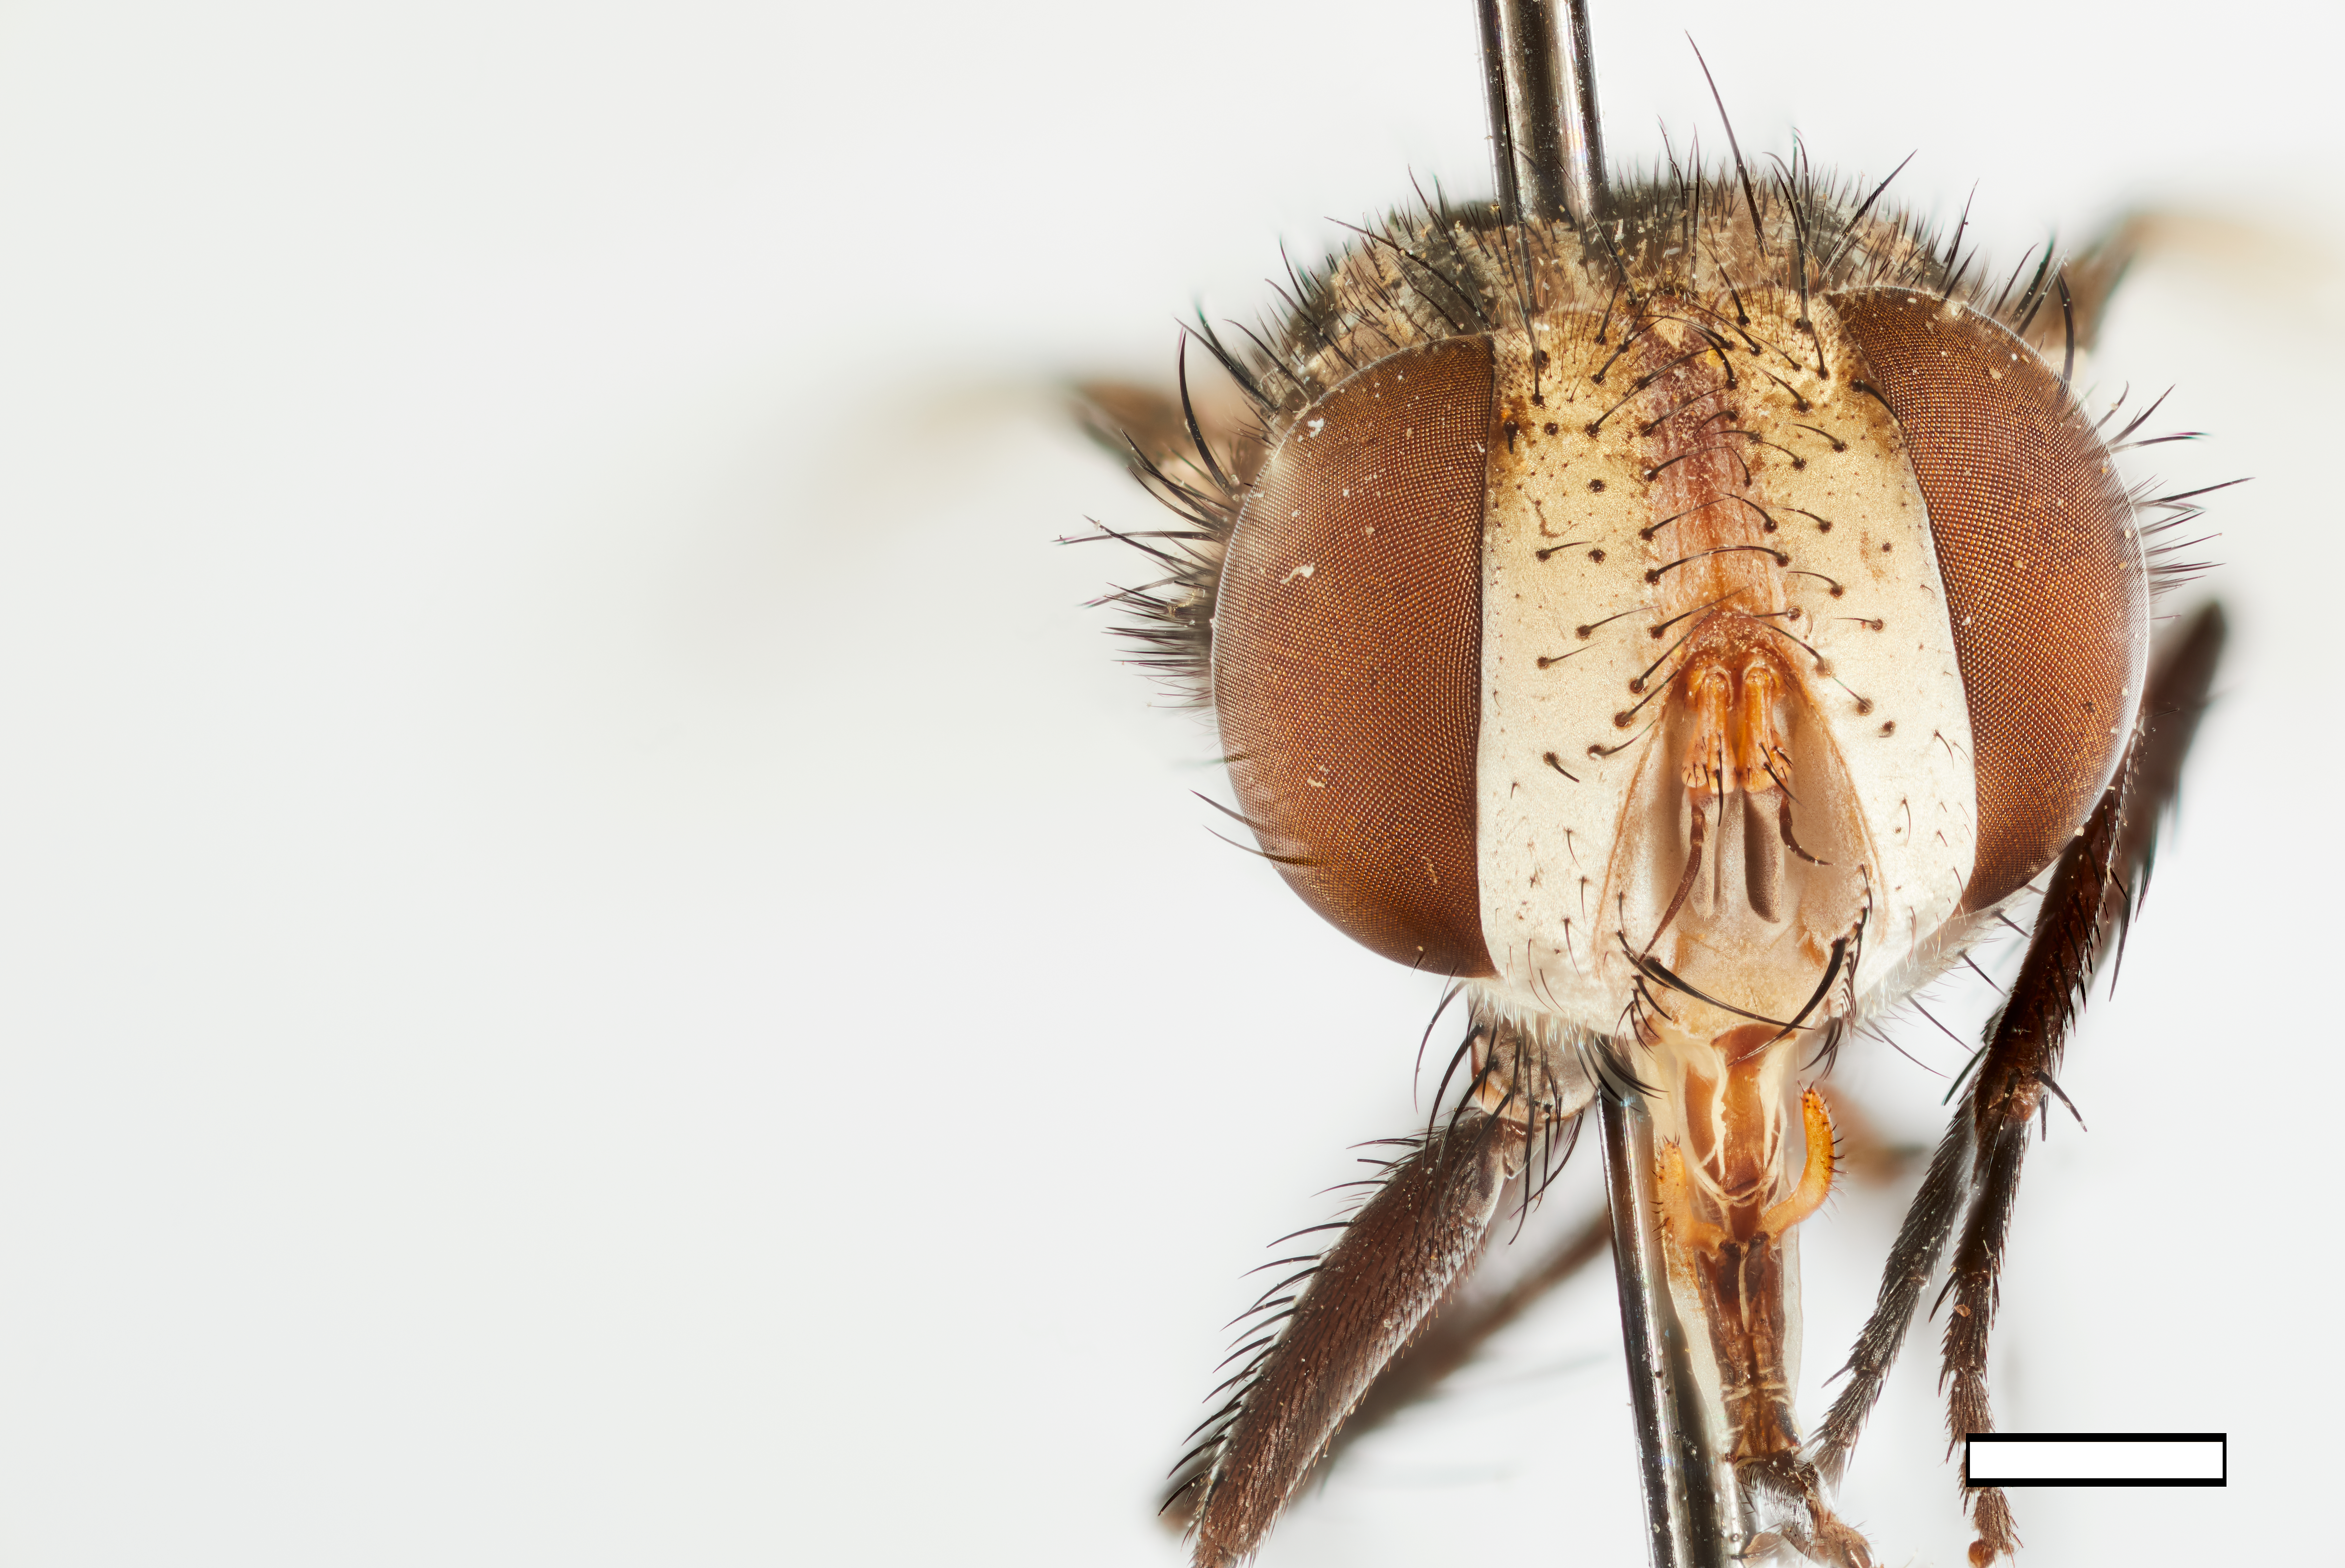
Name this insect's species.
Phasiatacta elongata
